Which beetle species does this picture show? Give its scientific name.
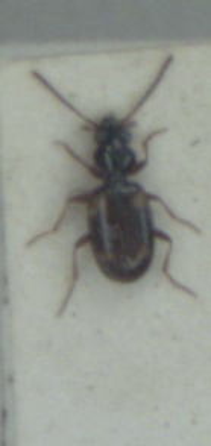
Bembidion quadrimaculatum
